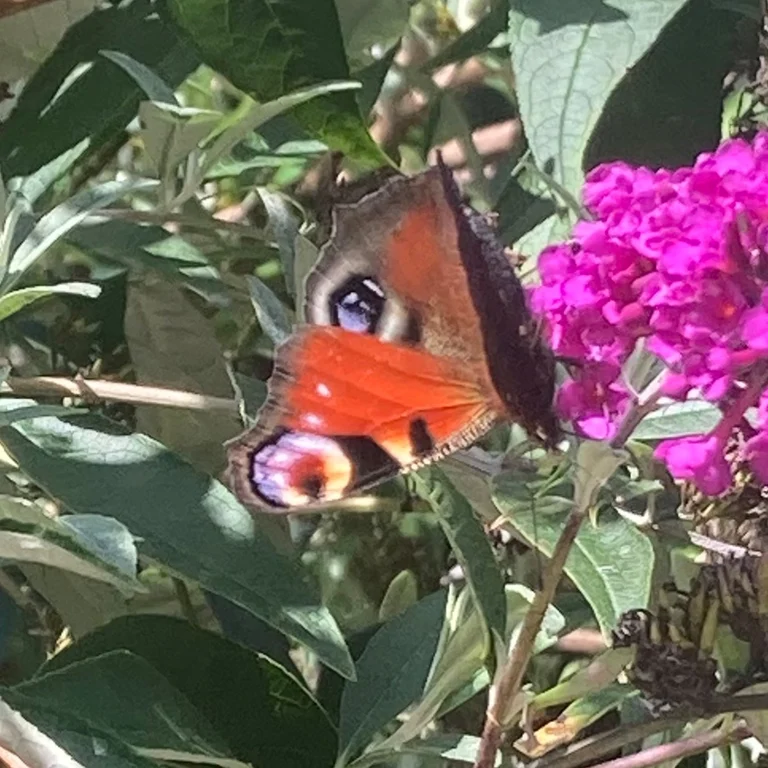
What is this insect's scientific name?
Aglais io
